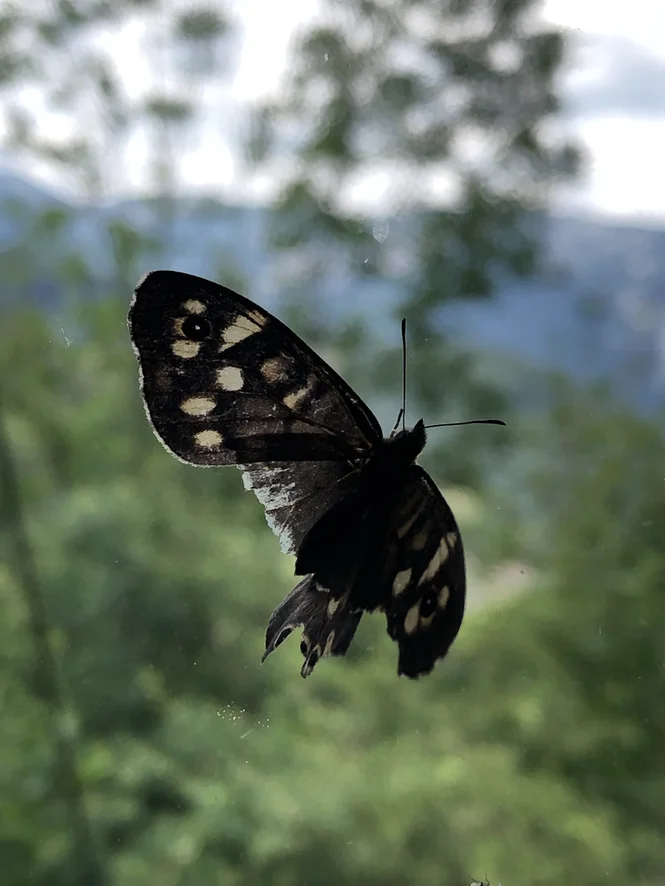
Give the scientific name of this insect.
Pararge aegeria
